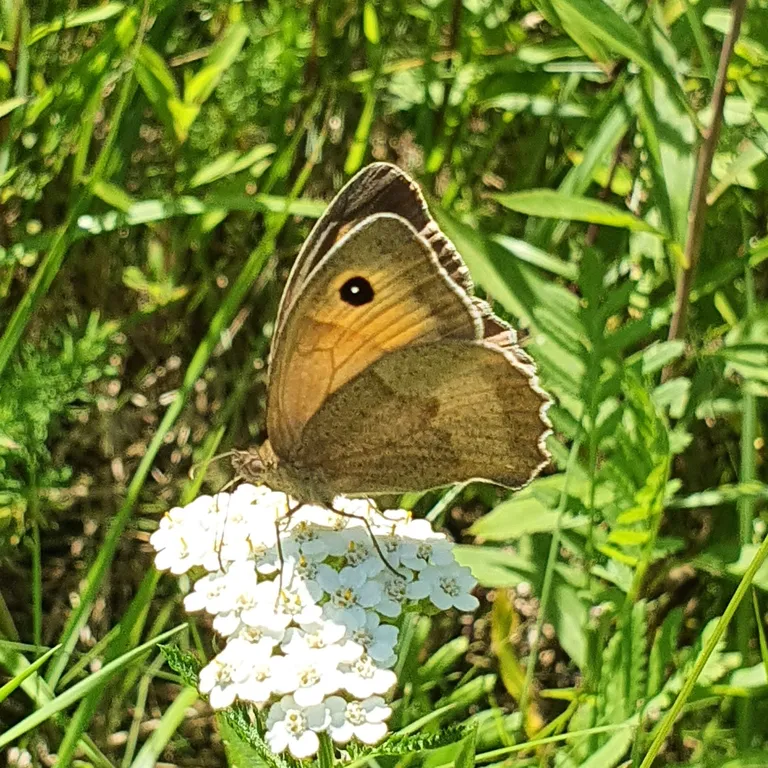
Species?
Maniola jurtina
